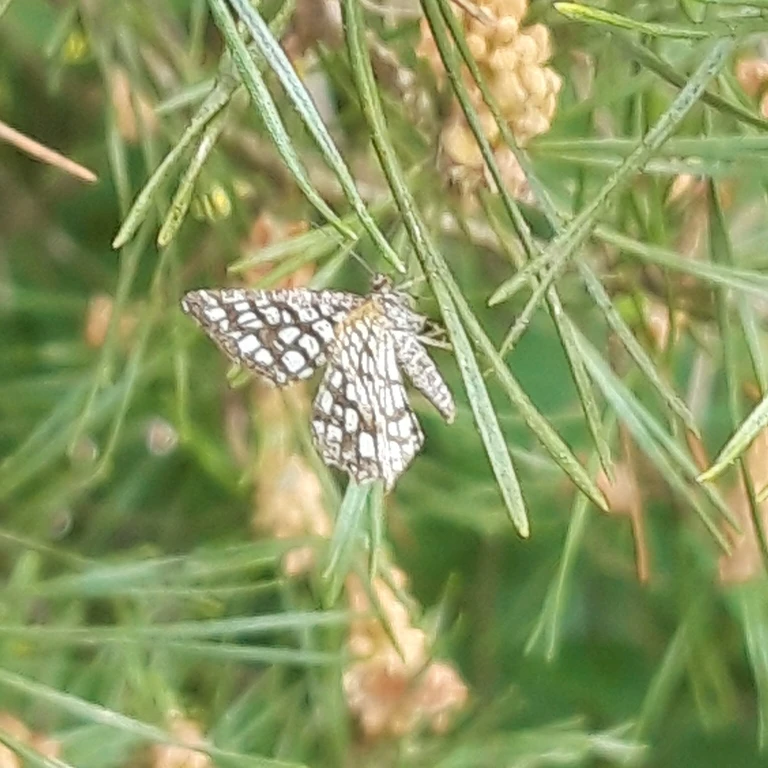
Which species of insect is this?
Chiasmia clathrata
